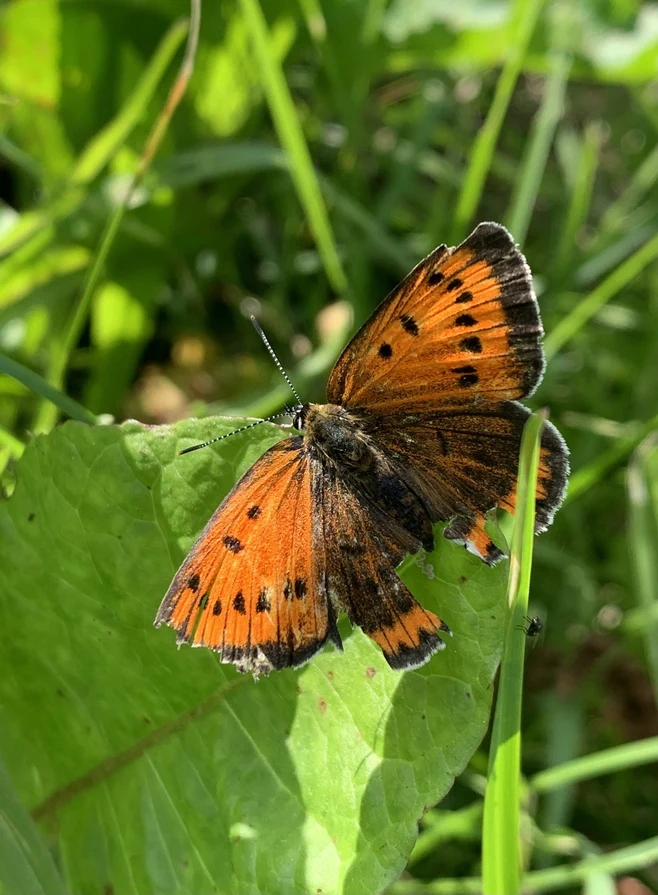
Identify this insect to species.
Lycaena dispar
